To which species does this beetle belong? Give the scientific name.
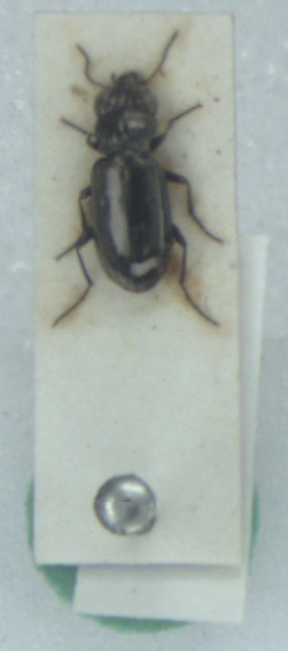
Notiophilus aquaticus
